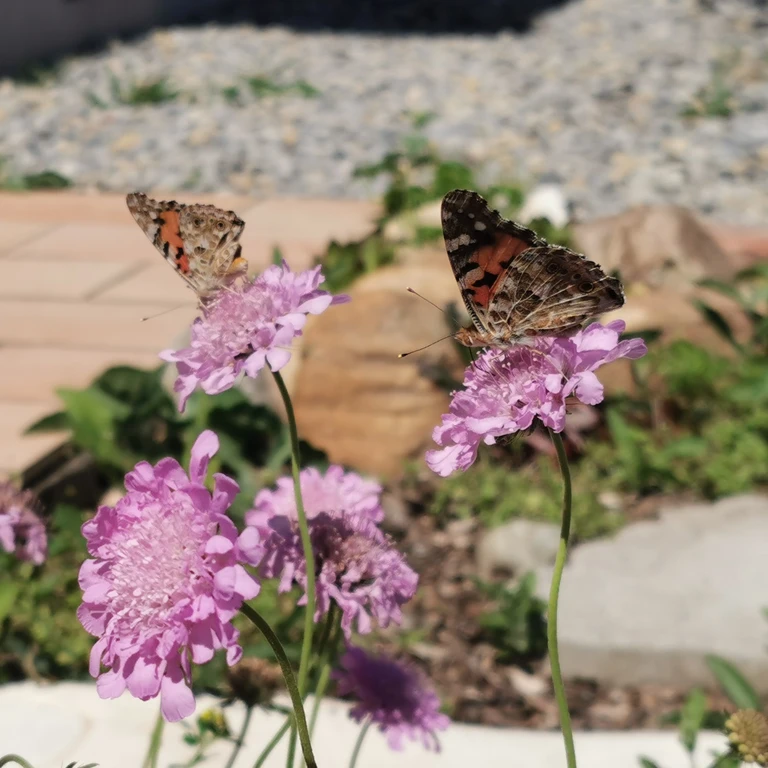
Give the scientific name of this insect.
Vanessa cardui
